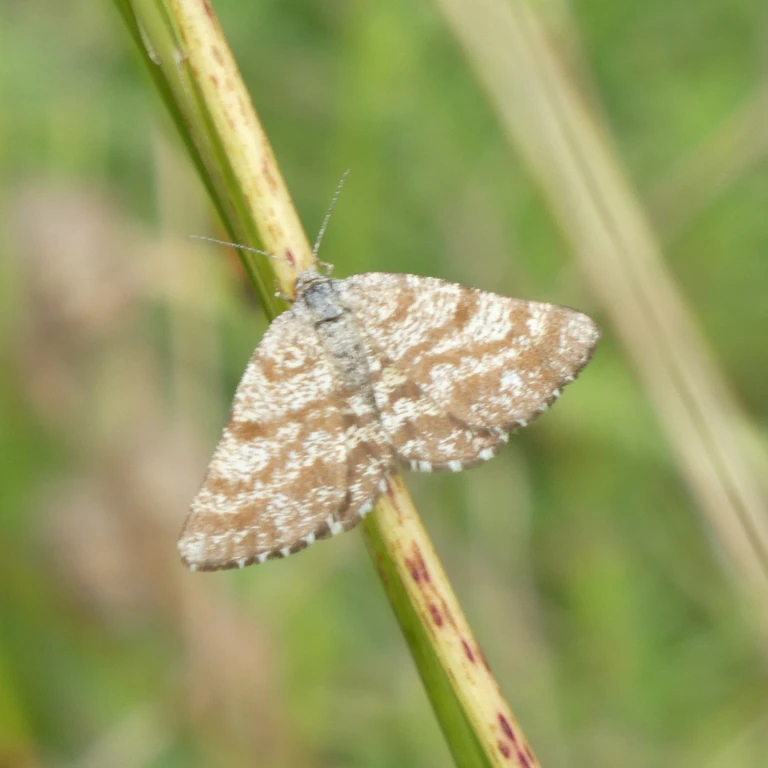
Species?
Ematurga atomaria
